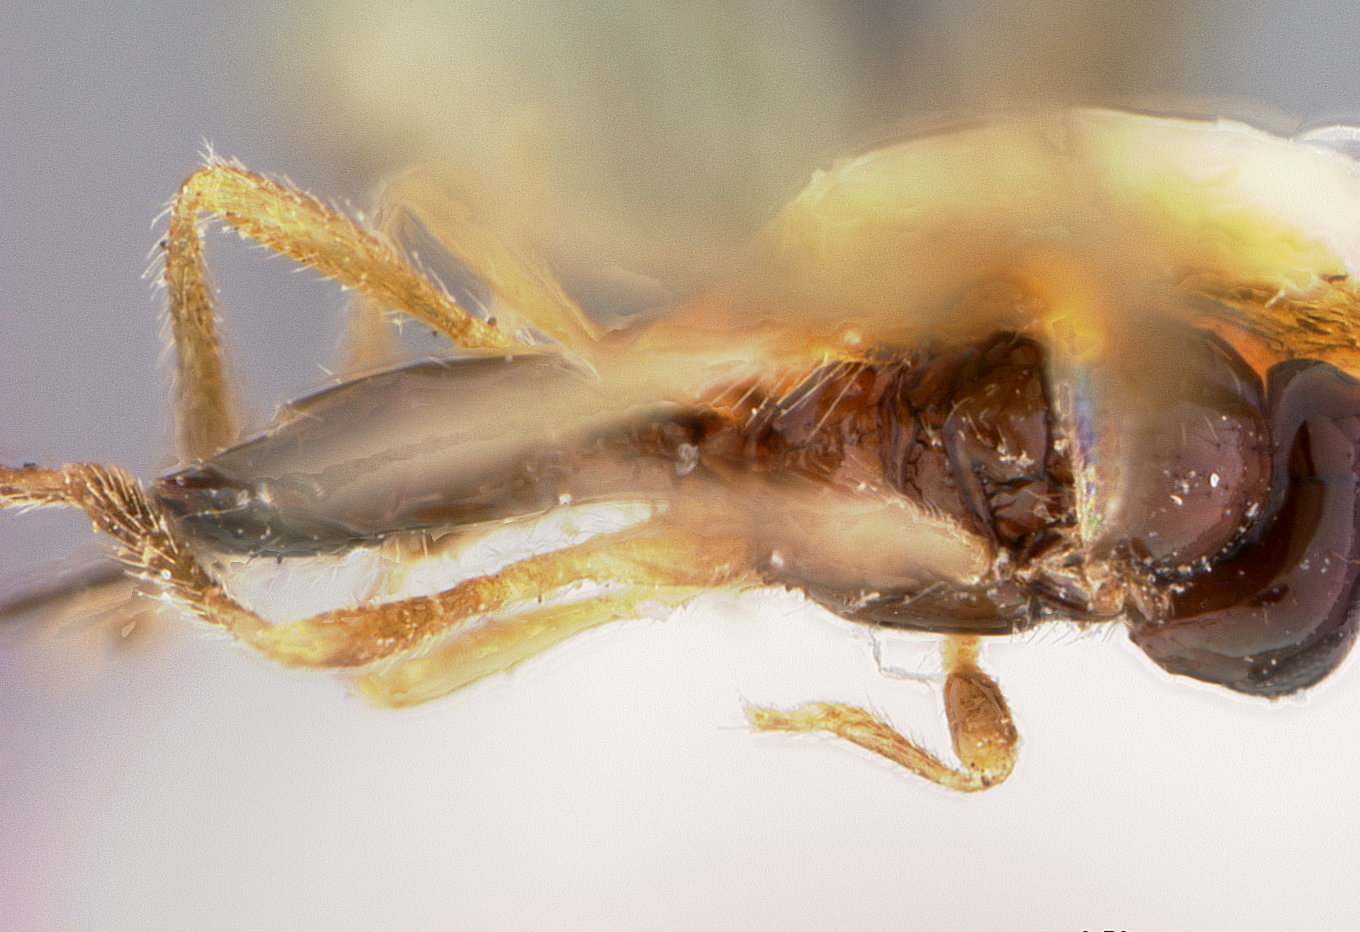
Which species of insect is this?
Aspilota disstriae
